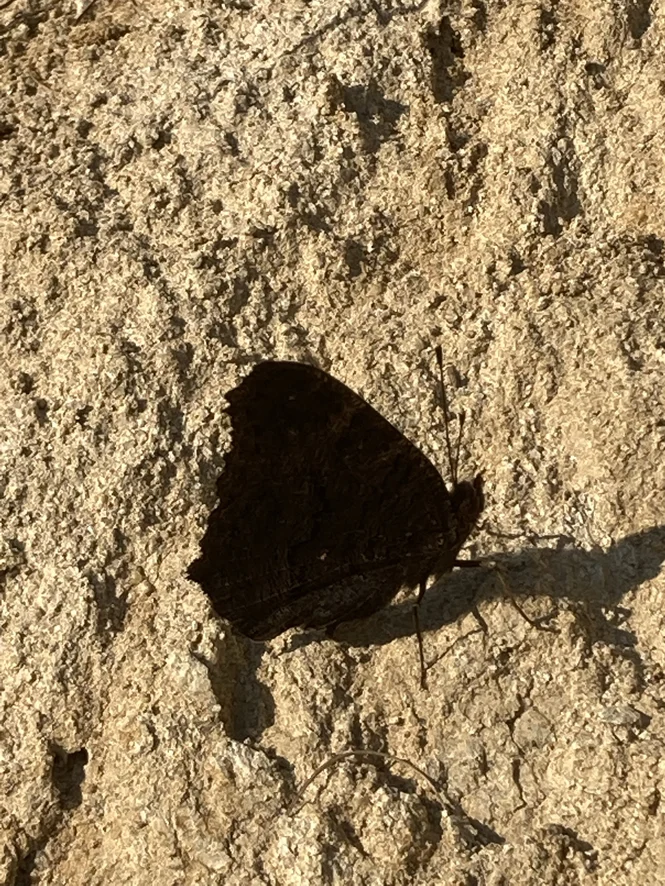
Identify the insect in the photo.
Aglais io
